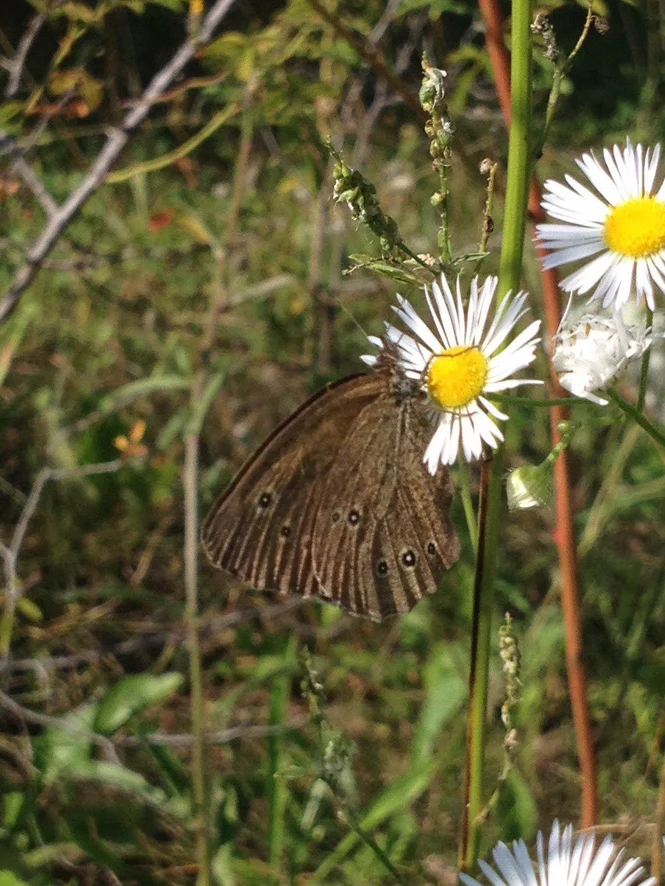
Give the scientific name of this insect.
Aphantopus hyperantus
